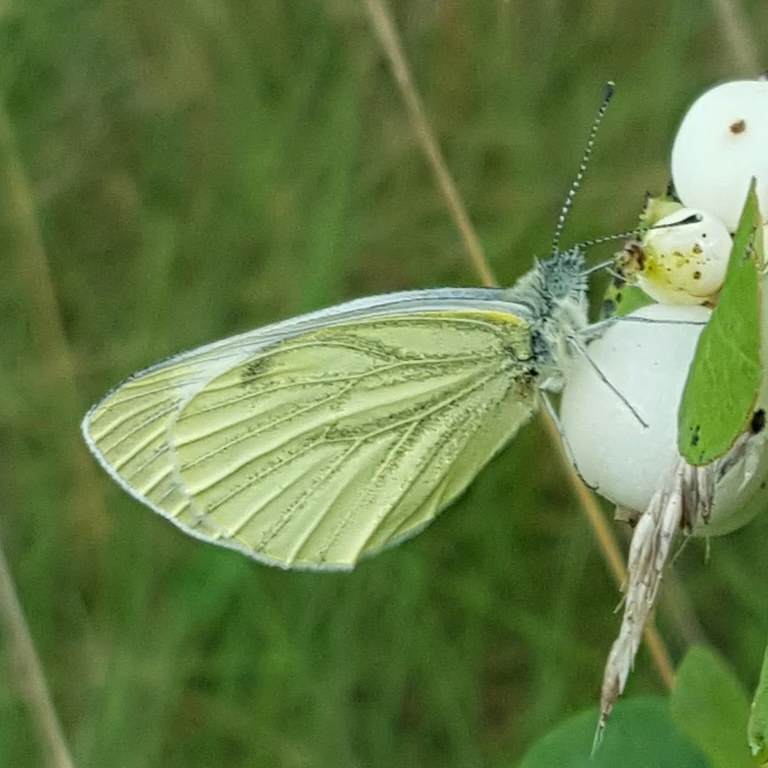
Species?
Pieris napi
